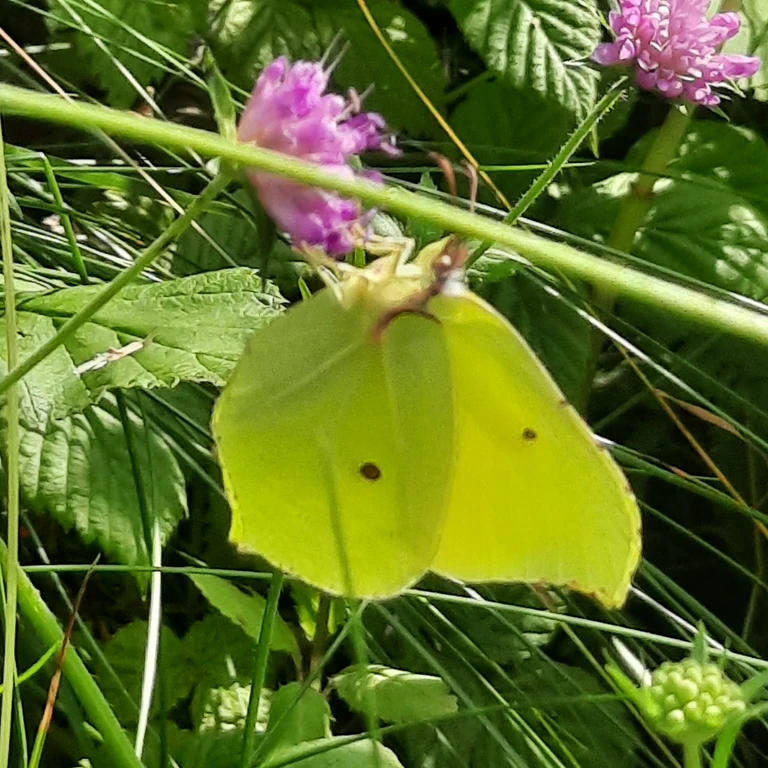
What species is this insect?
Gonepteryx rhamni
